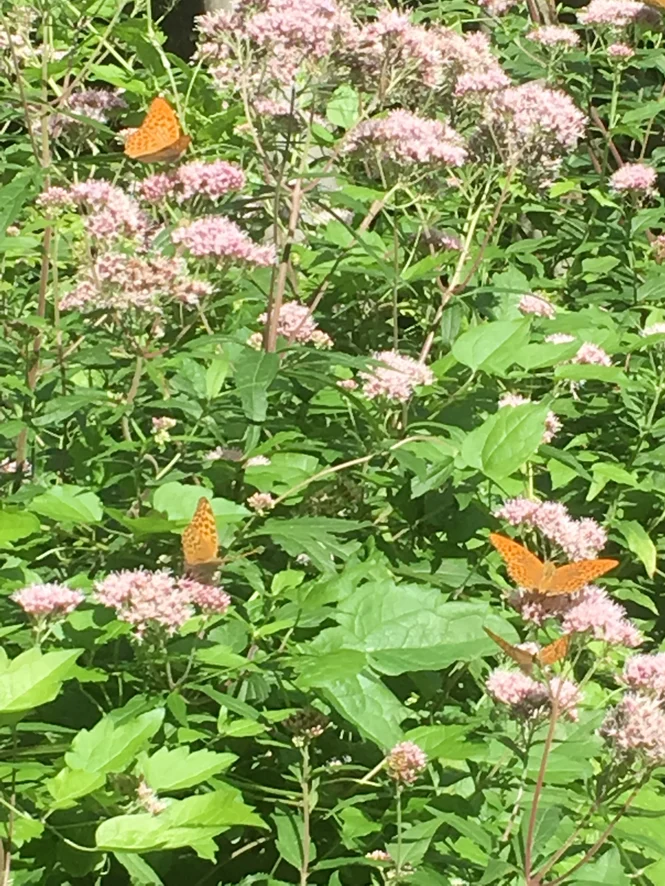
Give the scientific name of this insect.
Argynnis paphia
